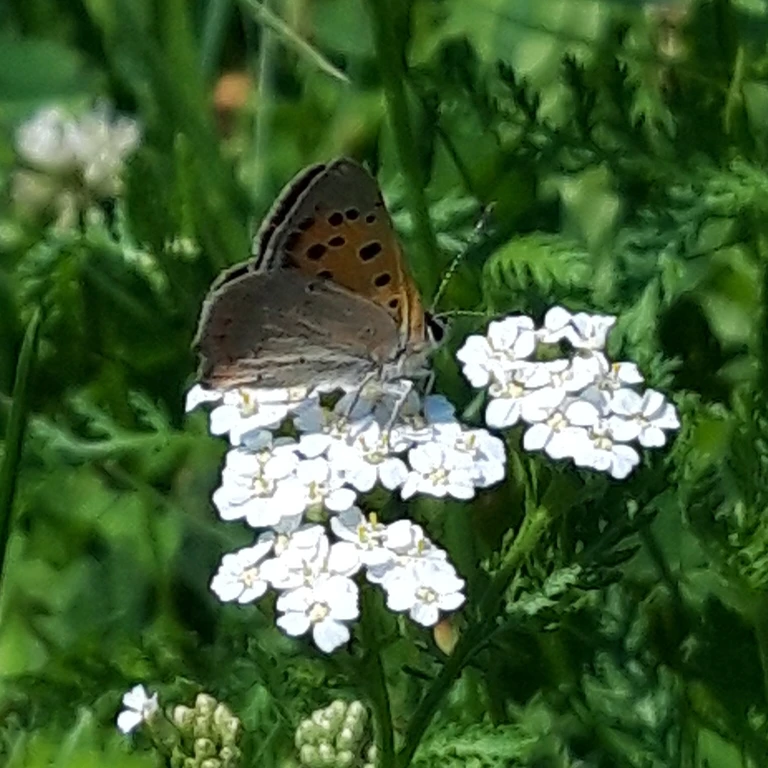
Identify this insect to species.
Lycaena phlaeas
